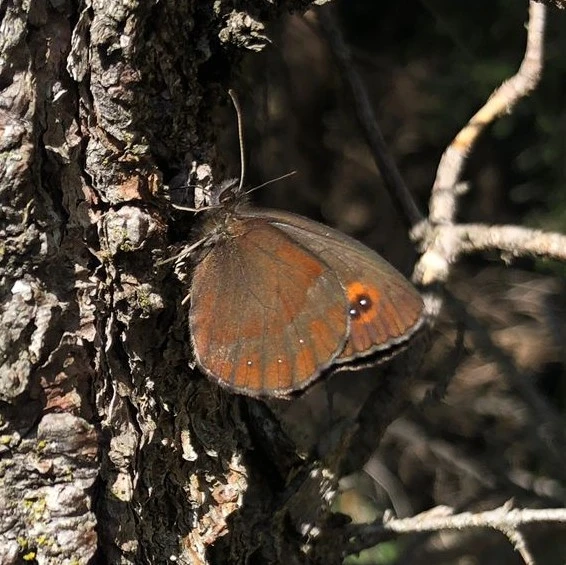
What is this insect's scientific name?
Erebia aethiops
